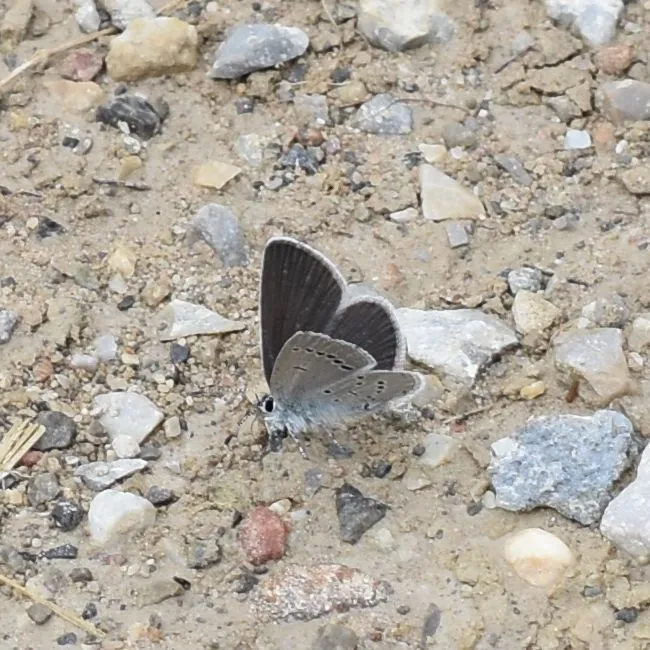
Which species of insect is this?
Cupido minimus
